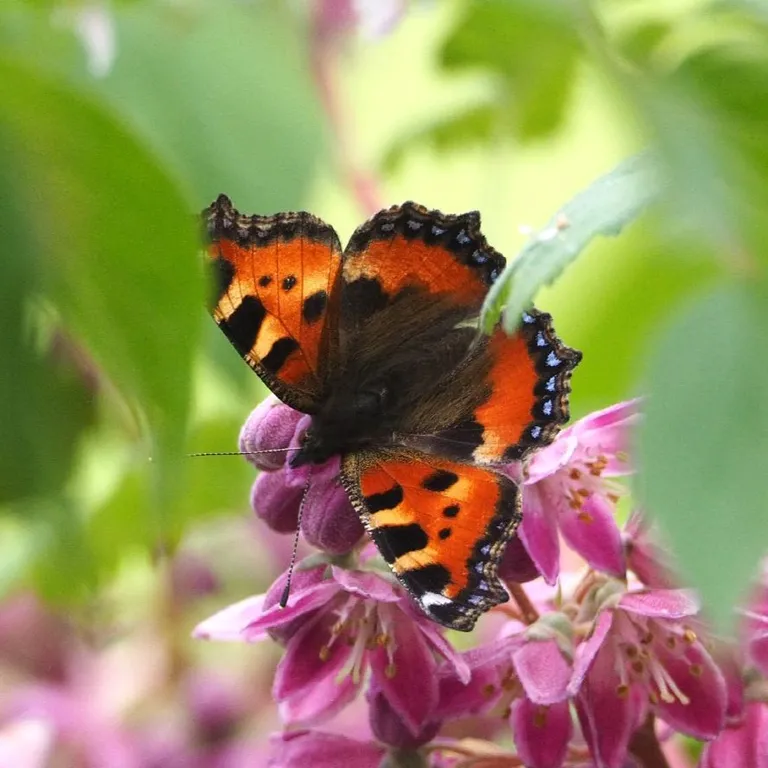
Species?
Aglais urticae
